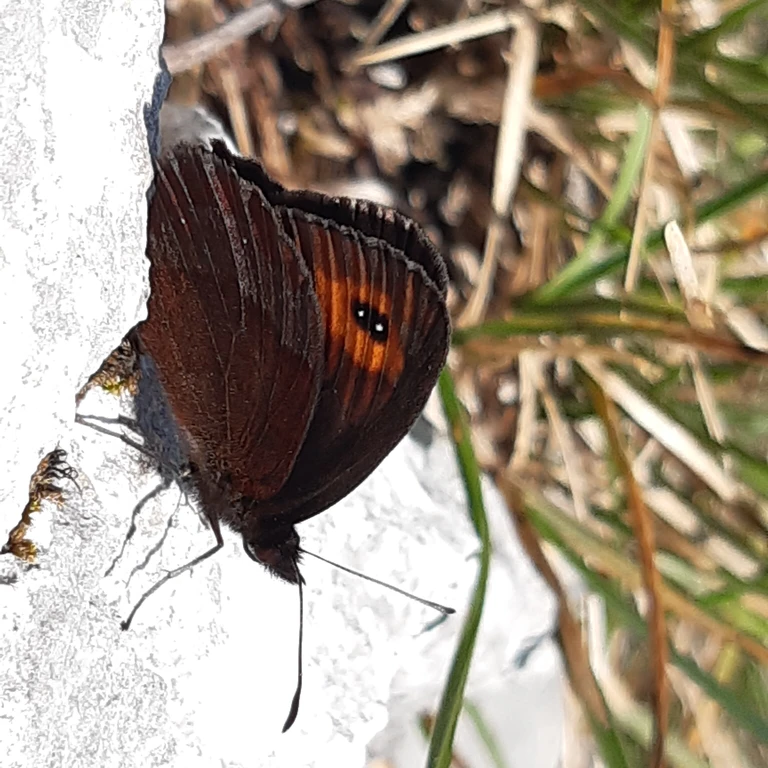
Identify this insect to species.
Erebia aethiops
